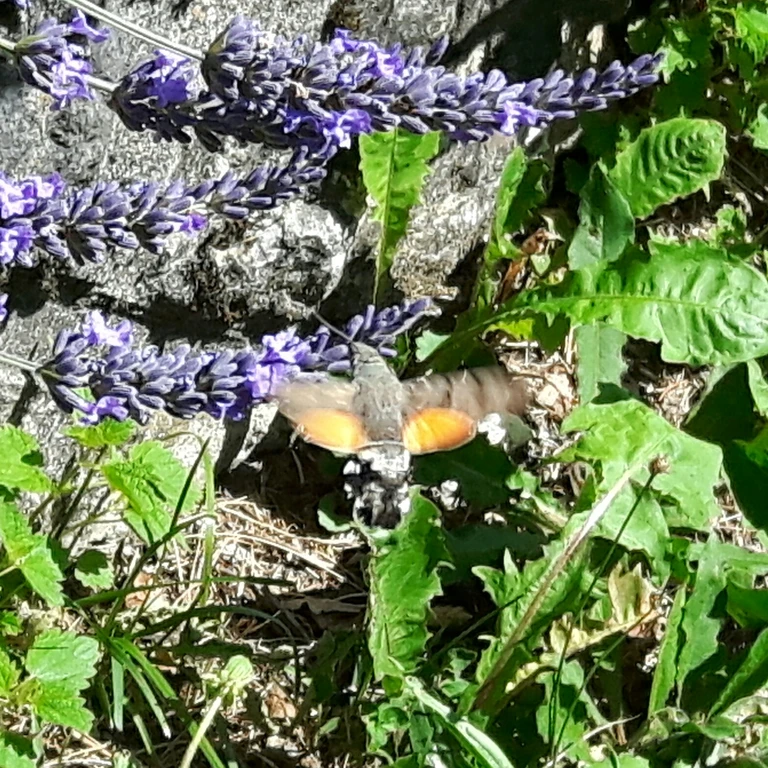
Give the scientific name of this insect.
Macroglossum stellatarum
